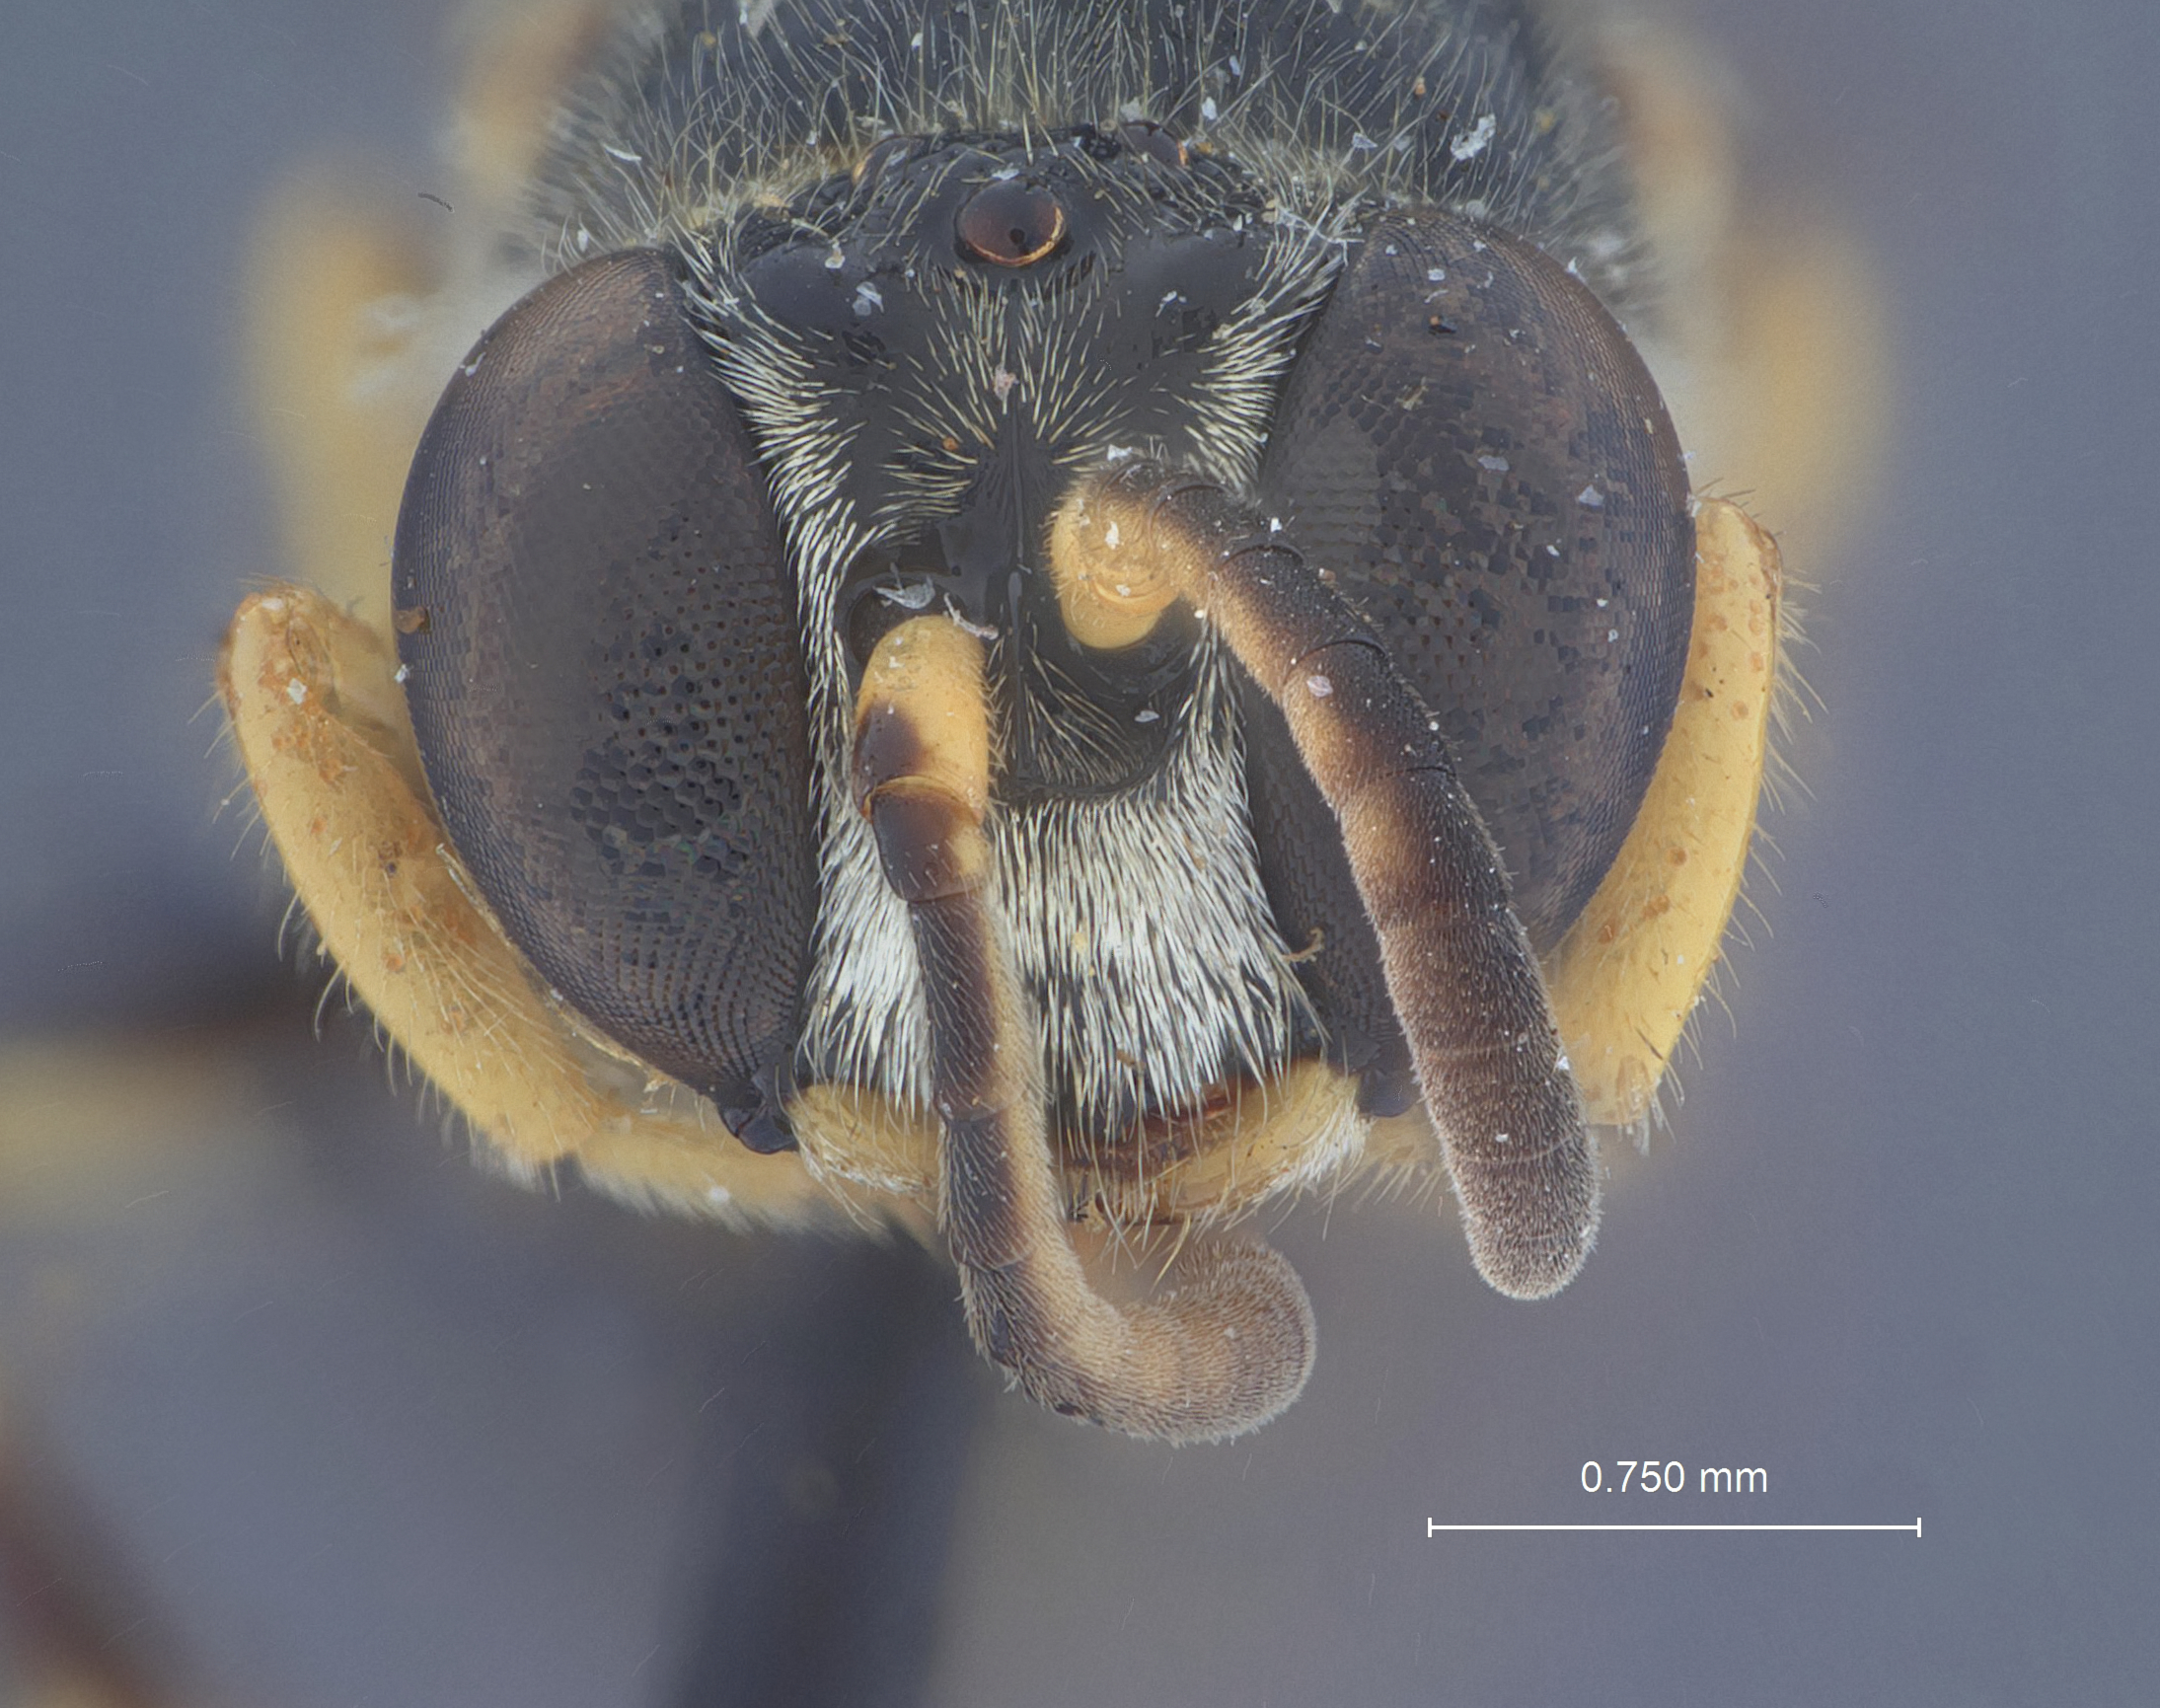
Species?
Psenulus cavifrons
